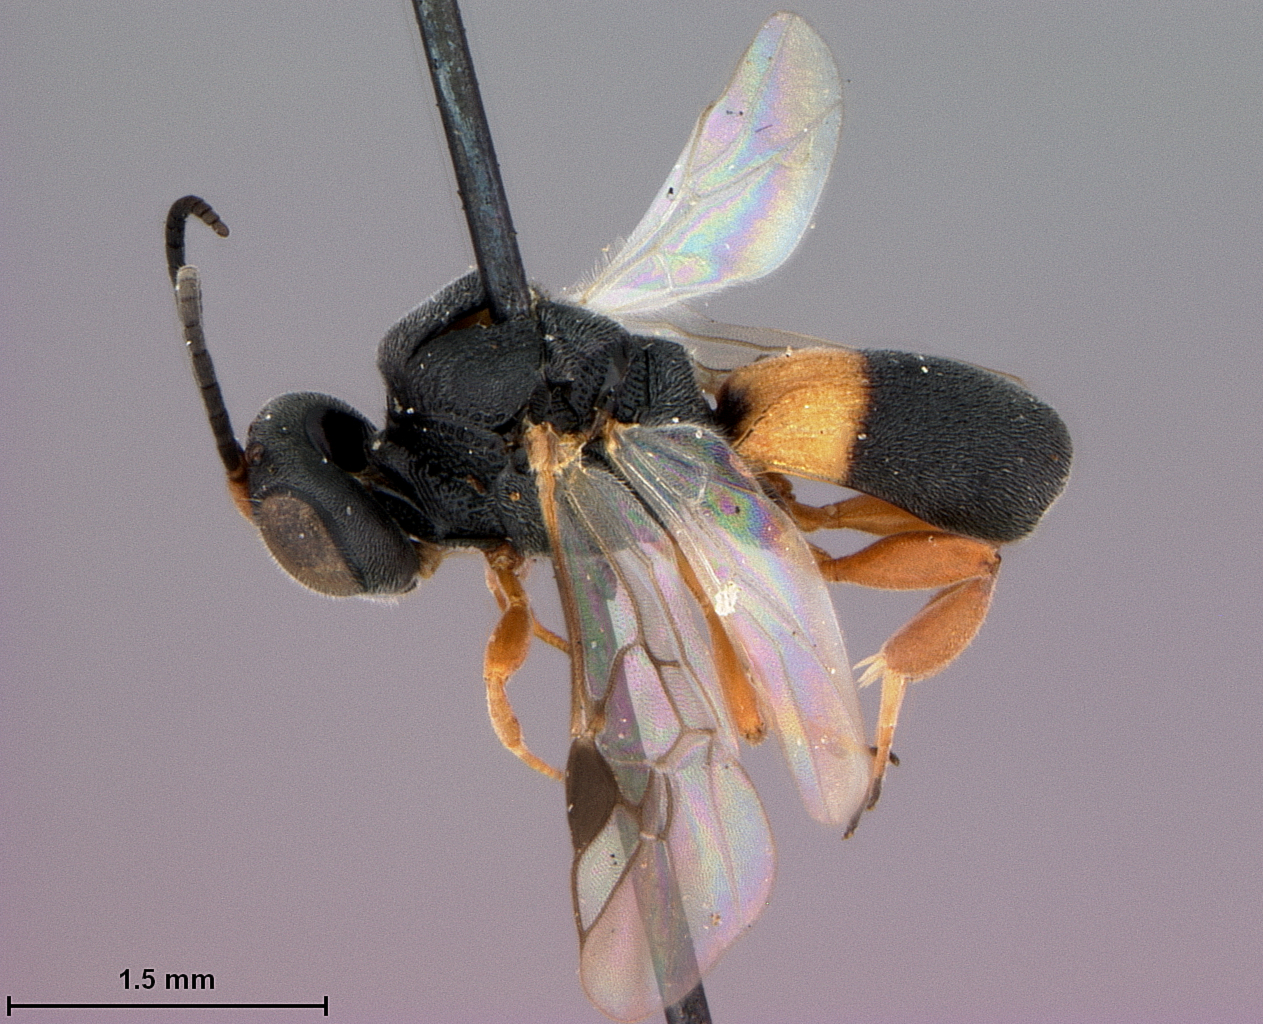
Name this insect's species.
Chelonus audeodiae
